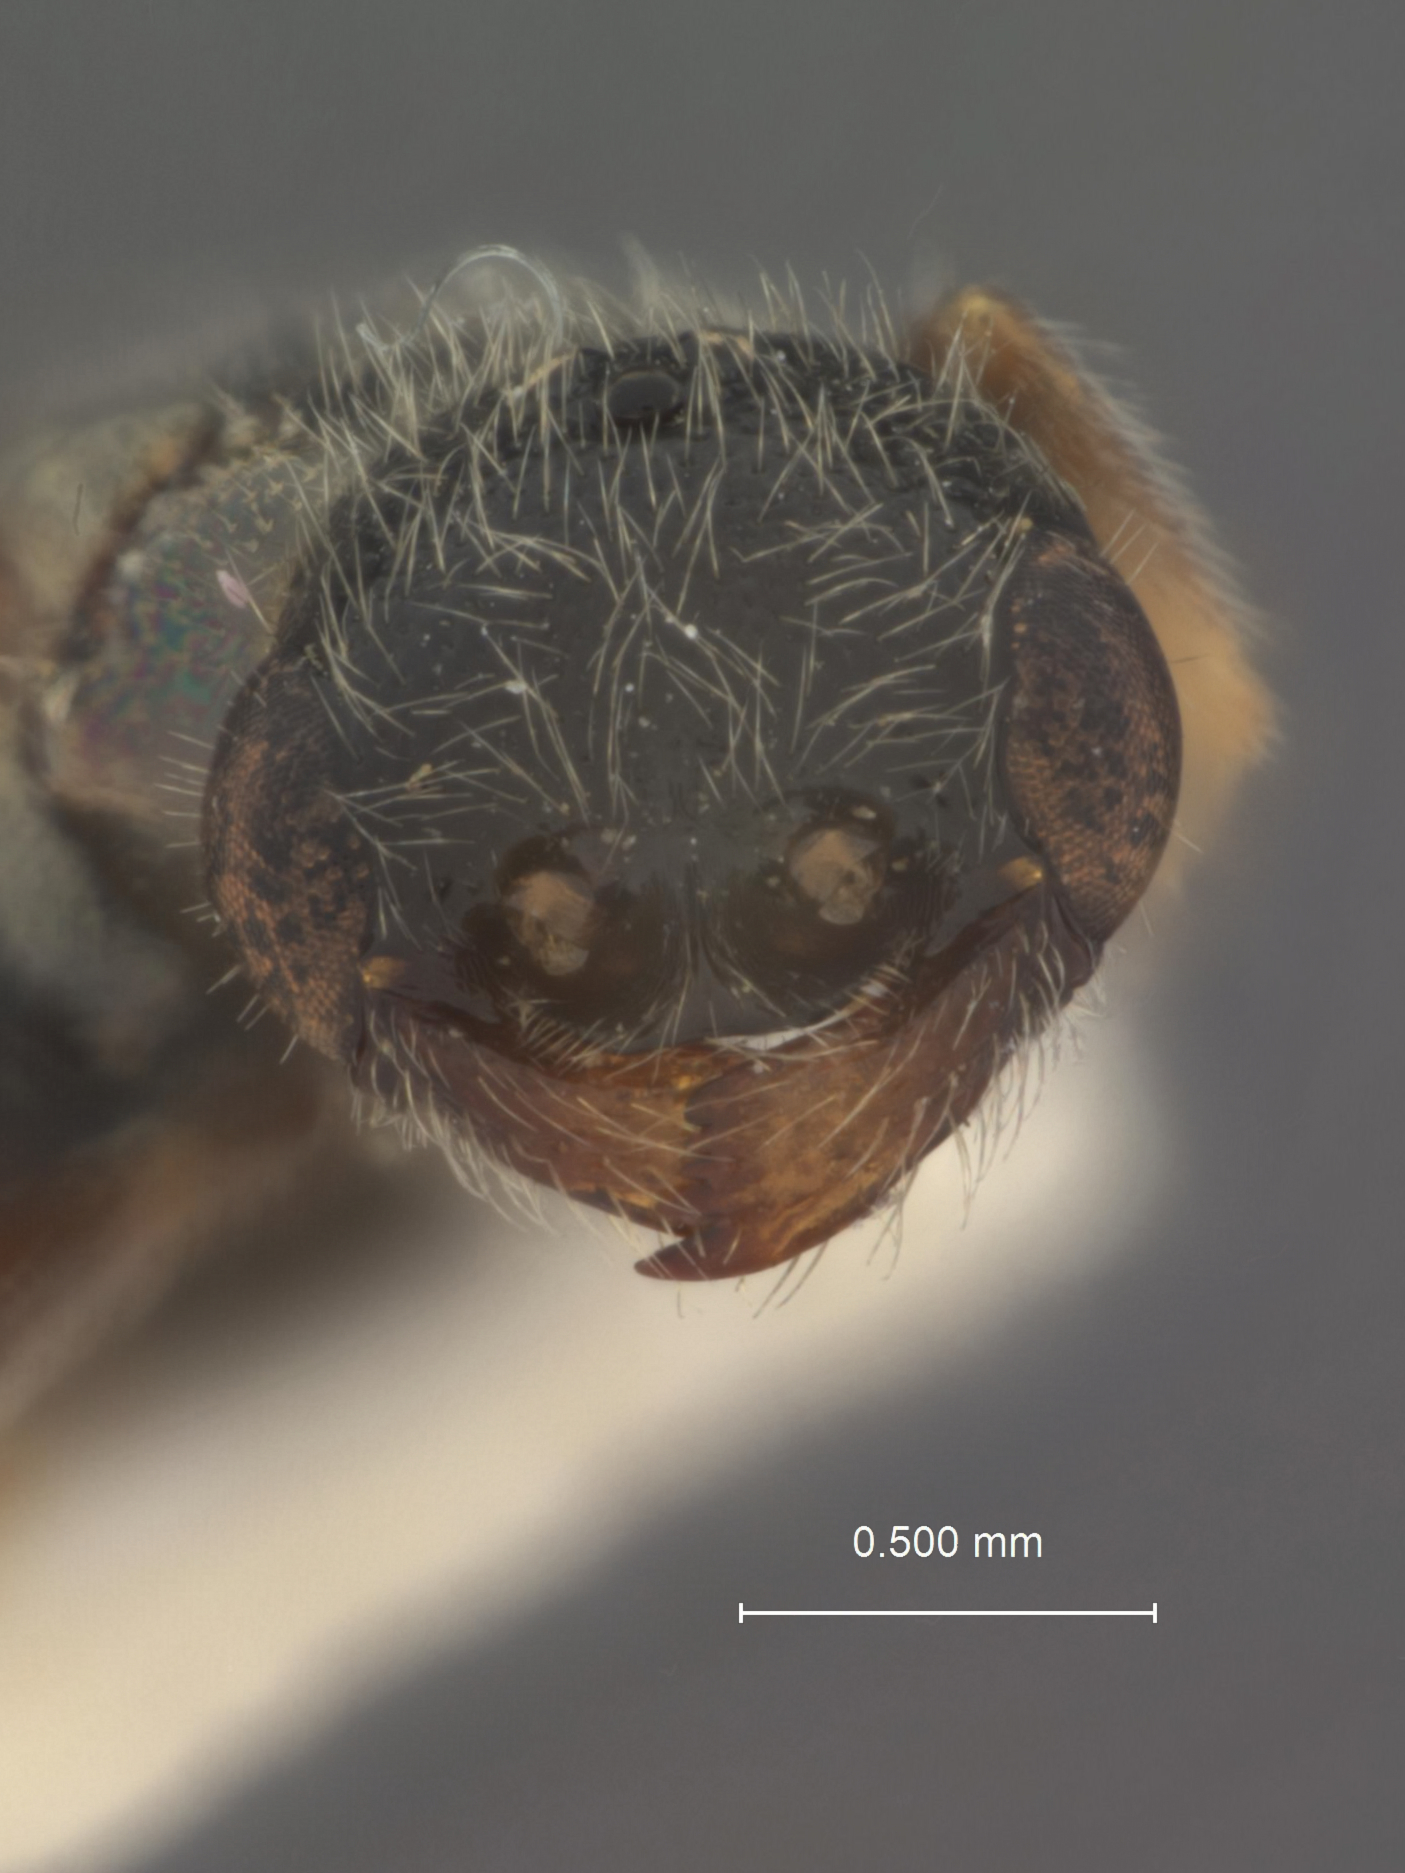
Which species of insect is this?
Pseudisobrachium dalmati
